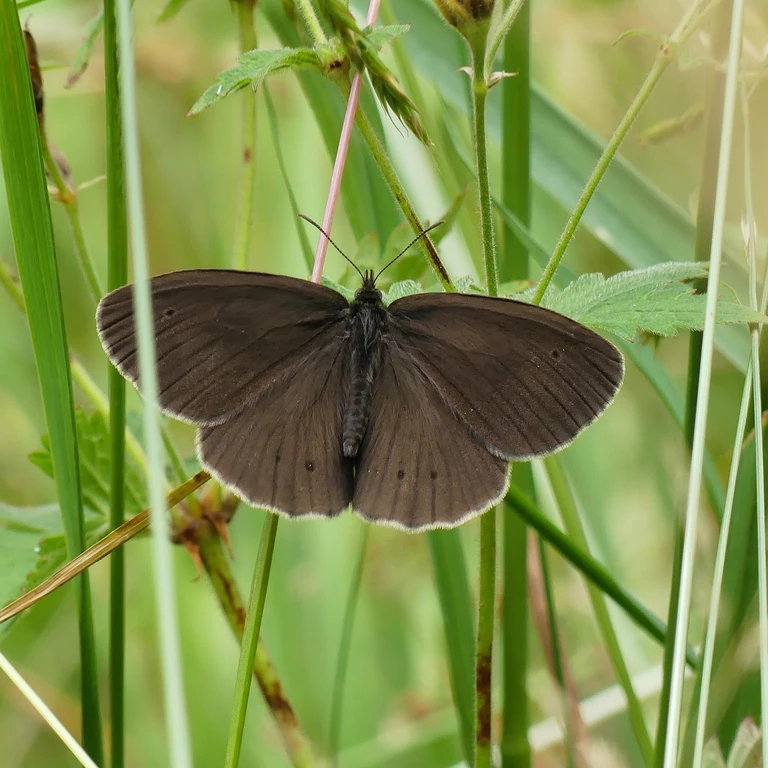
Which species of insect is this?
Aphantopus hyperantus
